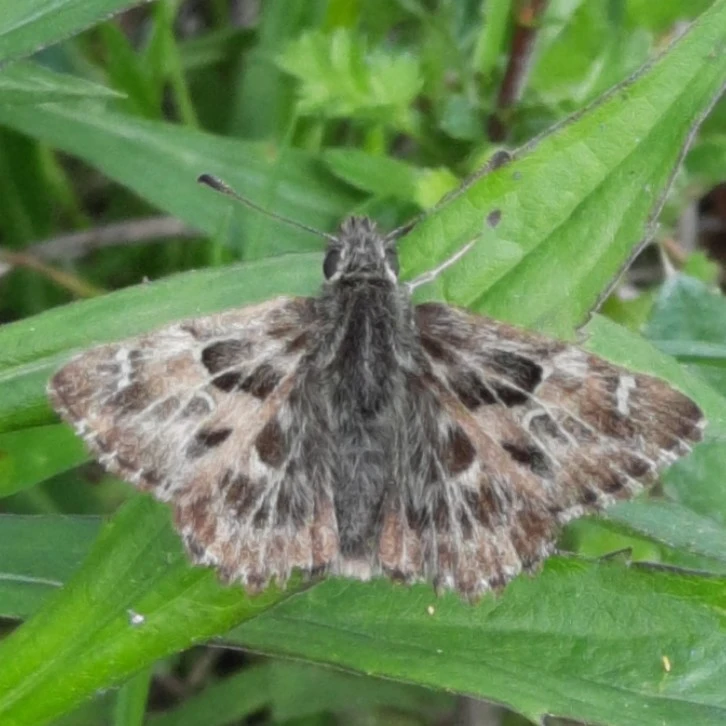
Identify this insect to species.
Carcharodus alceae
